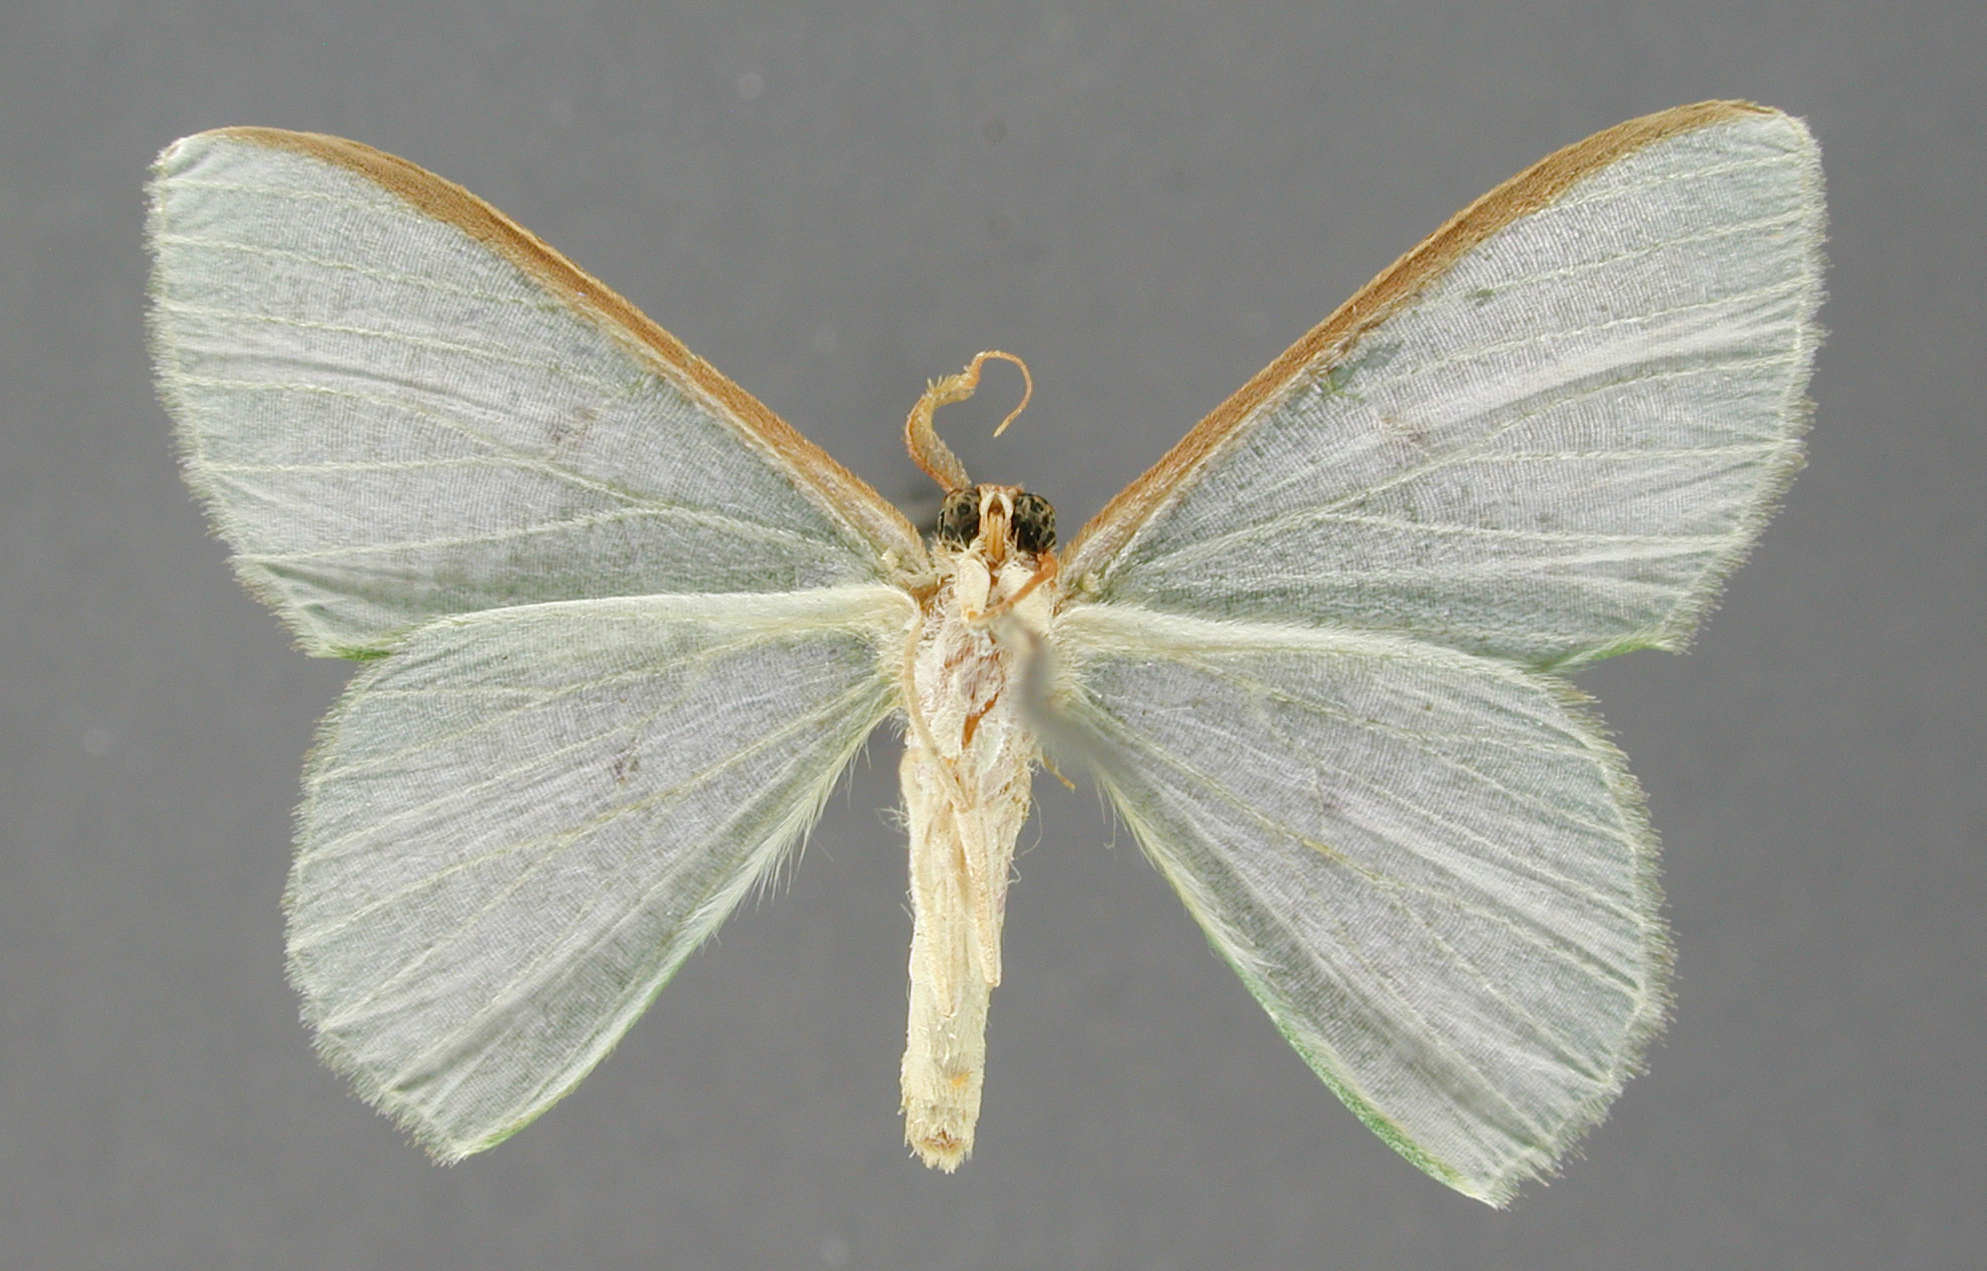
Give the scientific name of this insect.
Racheolopha nivetacta
